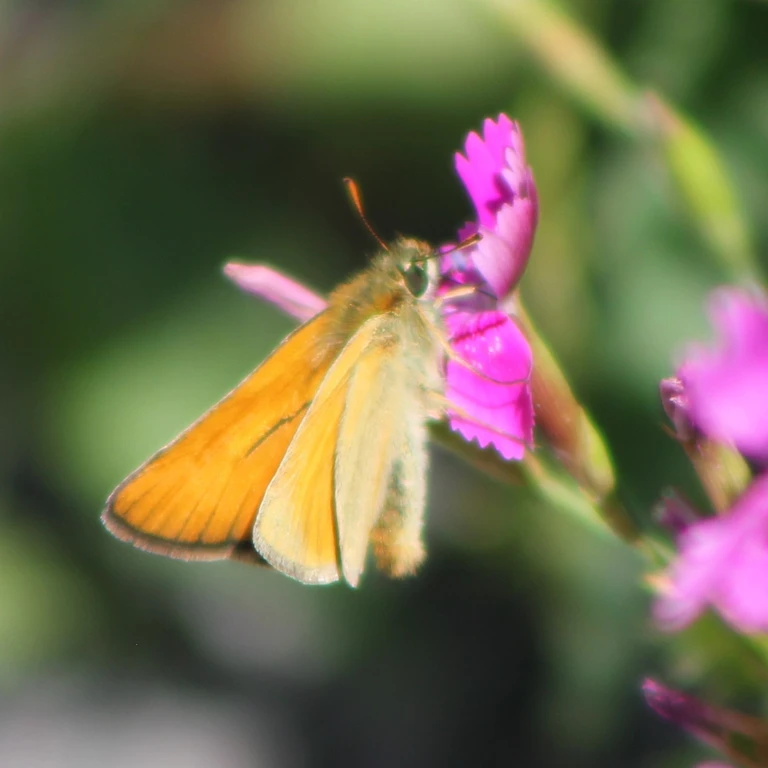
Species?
Thymelicus sylvestris
